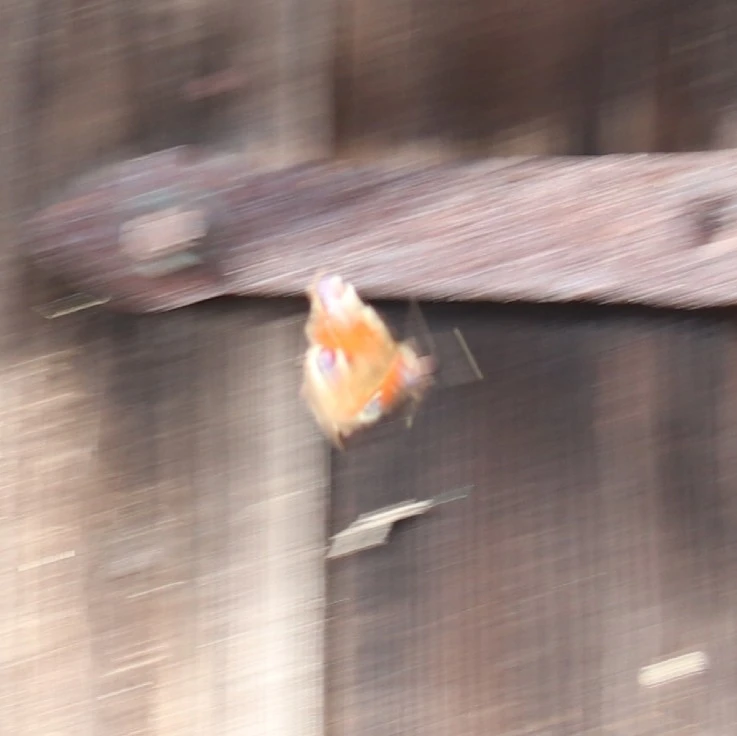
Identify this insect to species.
Aglais io
